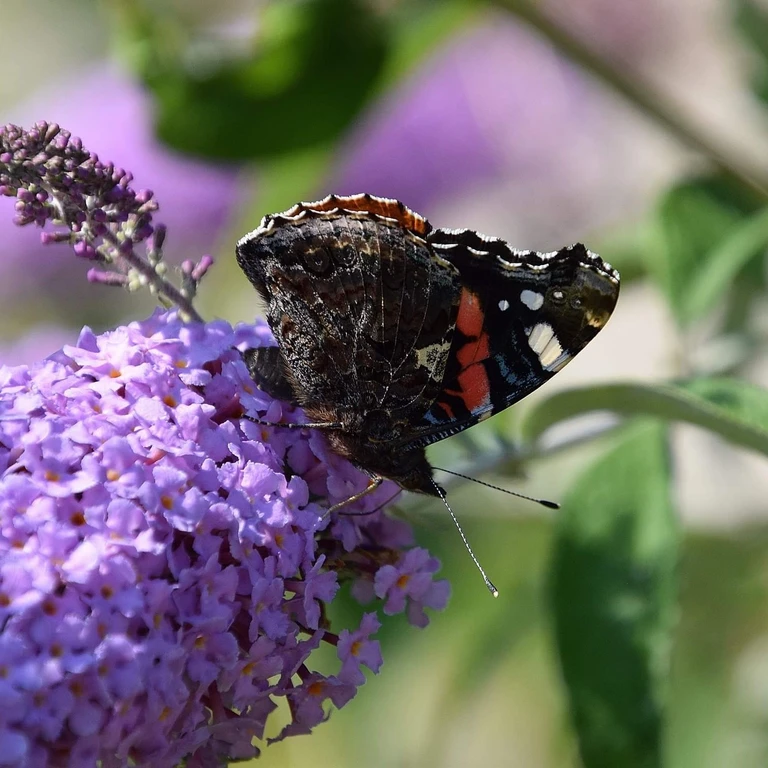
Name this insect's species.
Vanessa atalanta
